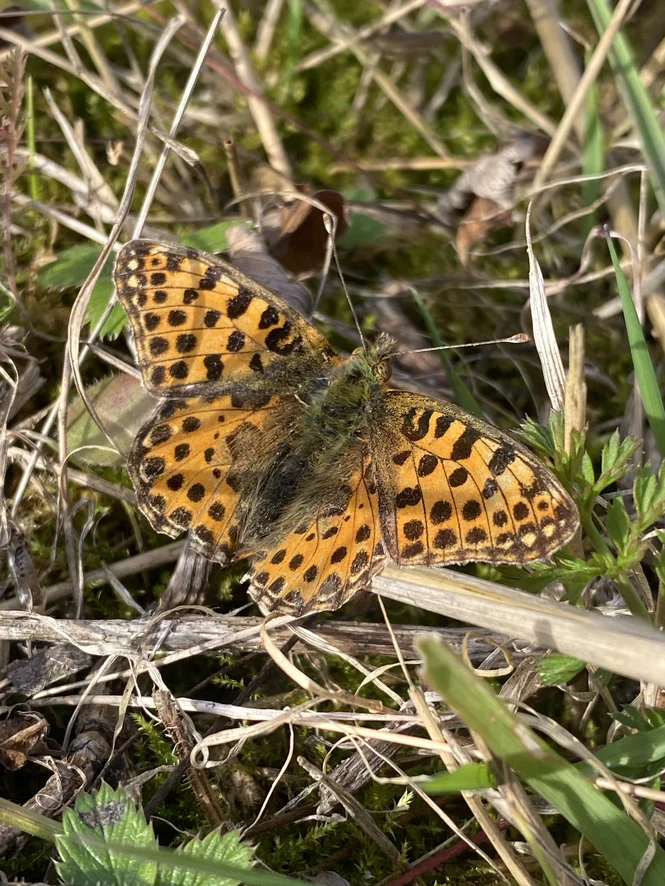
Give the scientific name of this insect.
Issoria lathonia
